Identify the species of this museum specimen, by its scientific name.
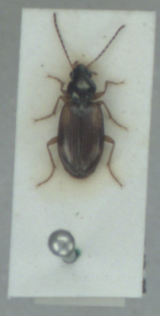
Bembidion tetracolum
